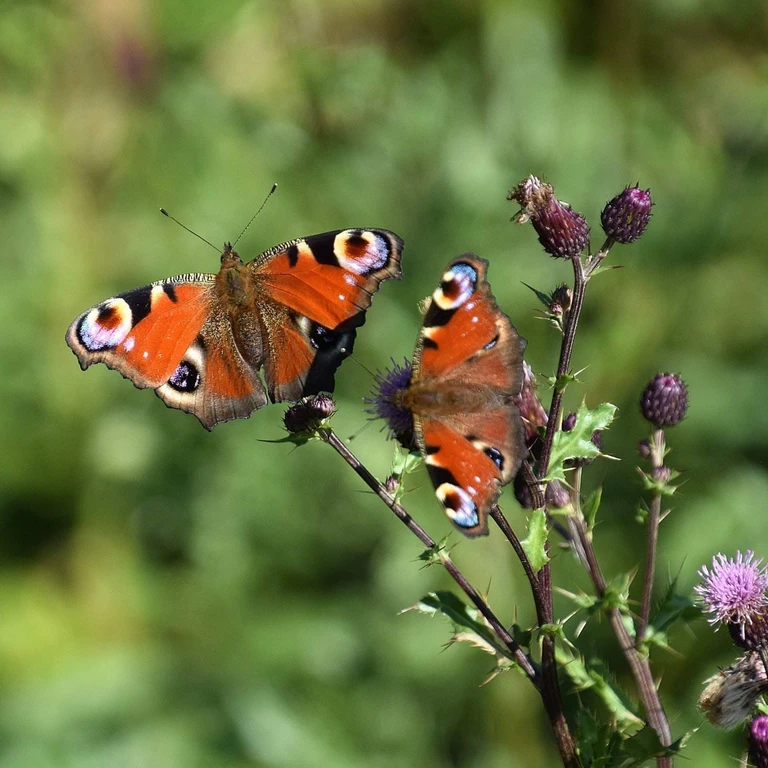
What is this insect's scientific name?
Aglais io
